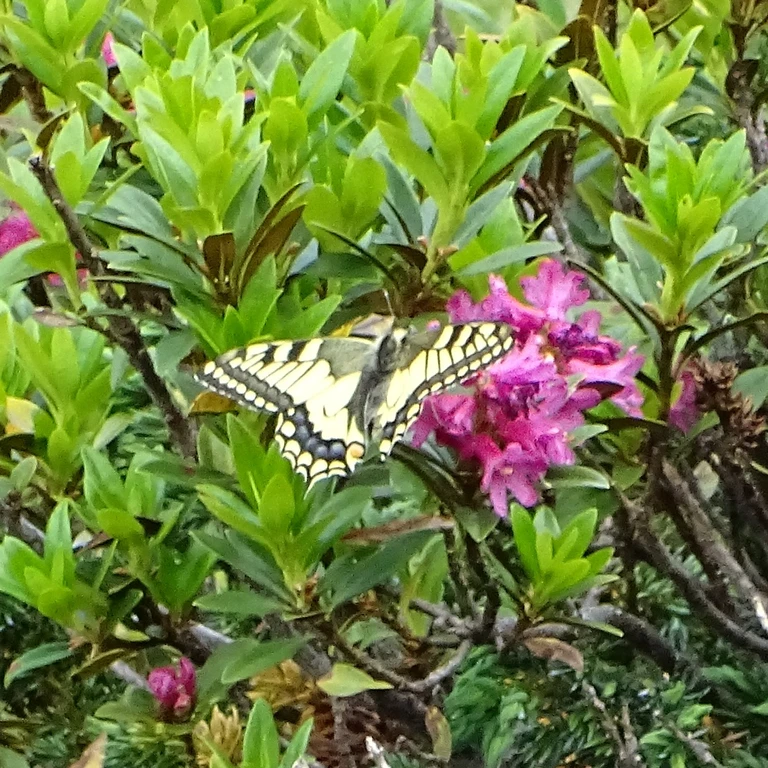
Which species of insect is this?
Papilio machaon
